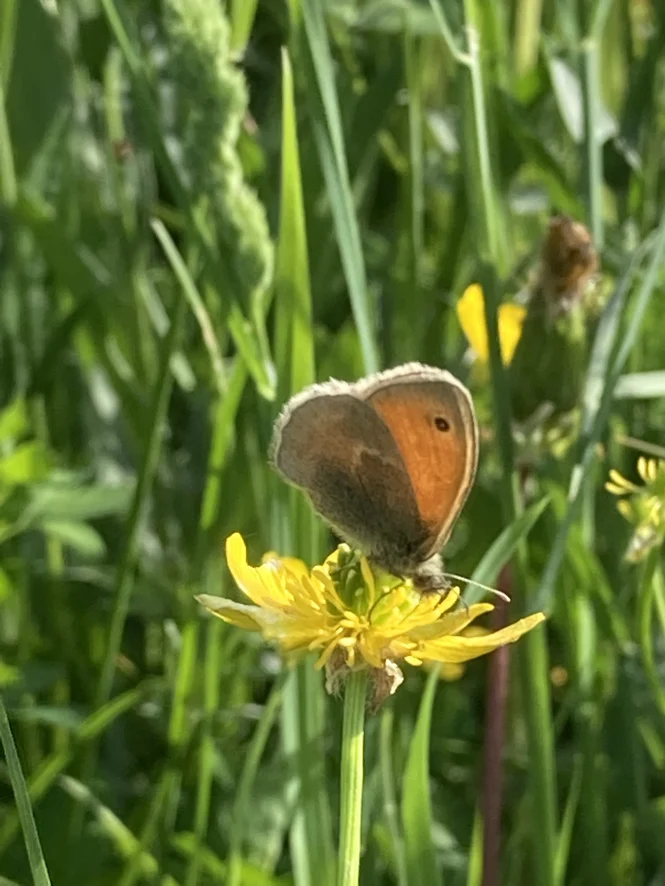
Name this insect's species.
Coenonympha pamphilus
